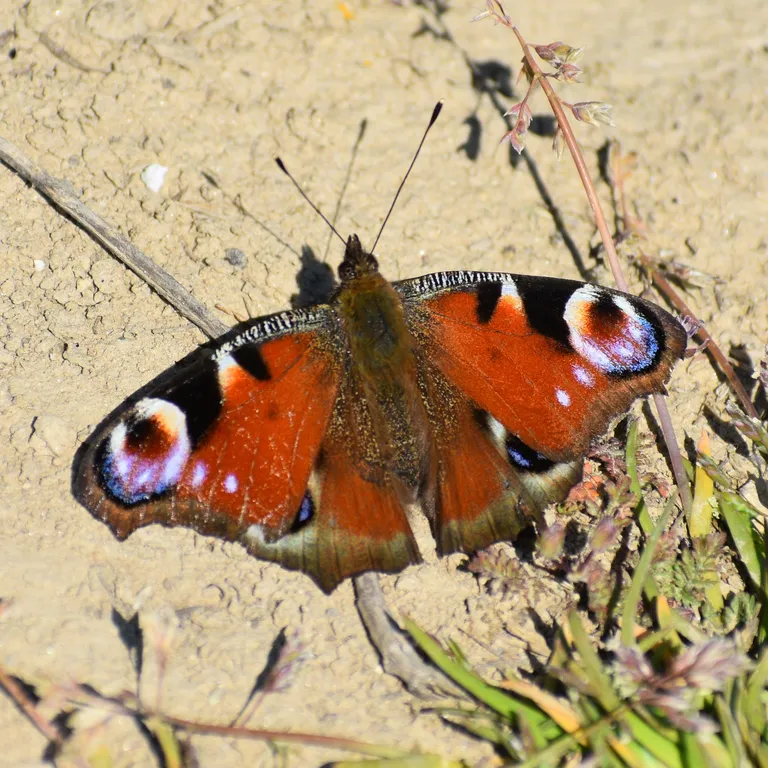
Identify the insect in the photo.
Aglais io
